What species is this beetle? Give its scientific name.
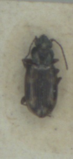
Bembidion varium
